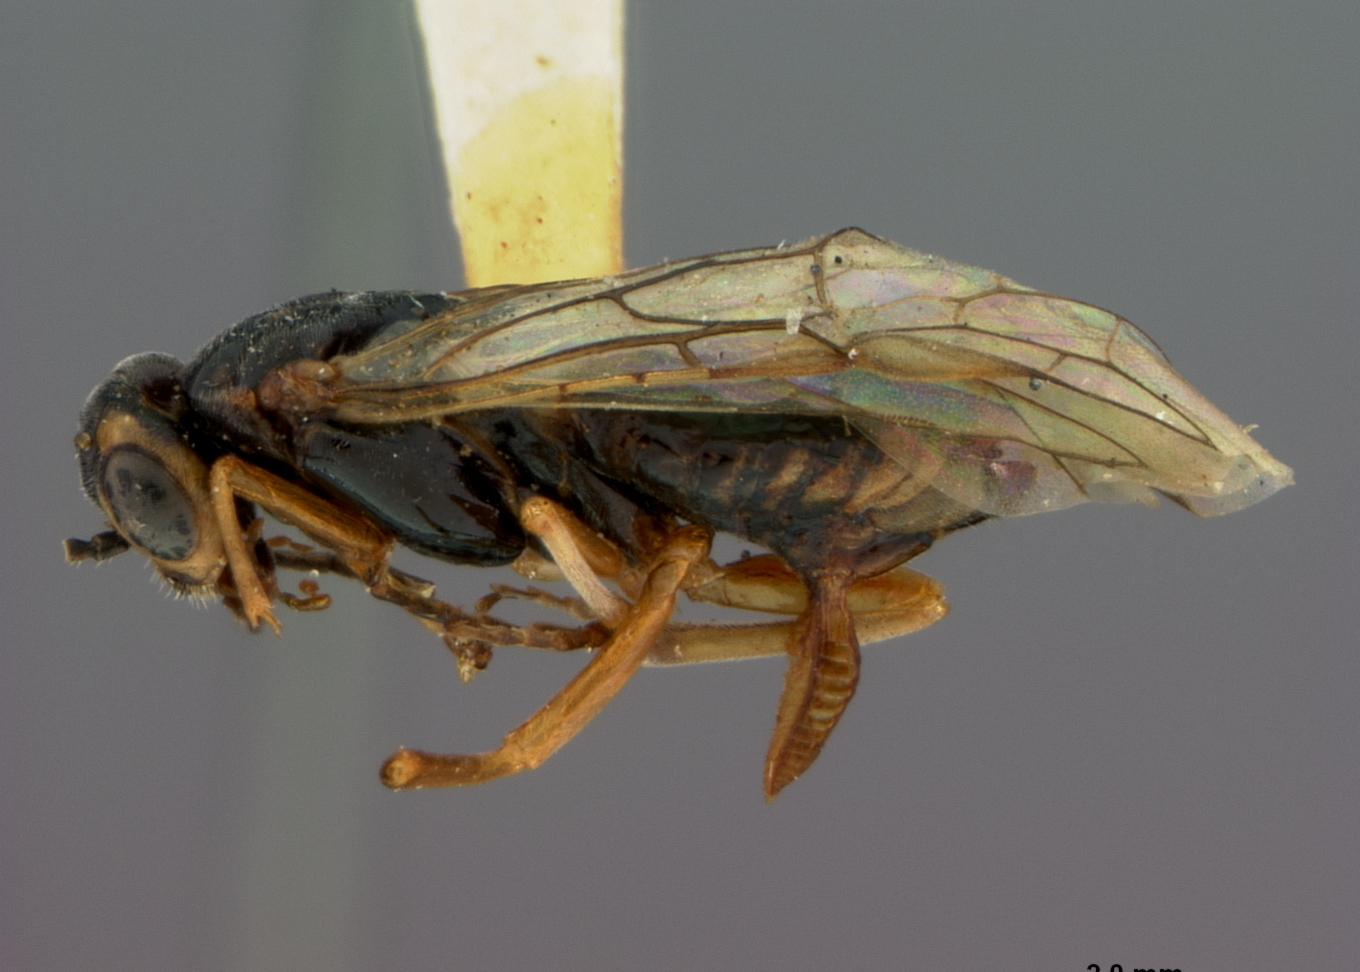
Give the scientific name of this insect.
Hoplocampa alpestris
